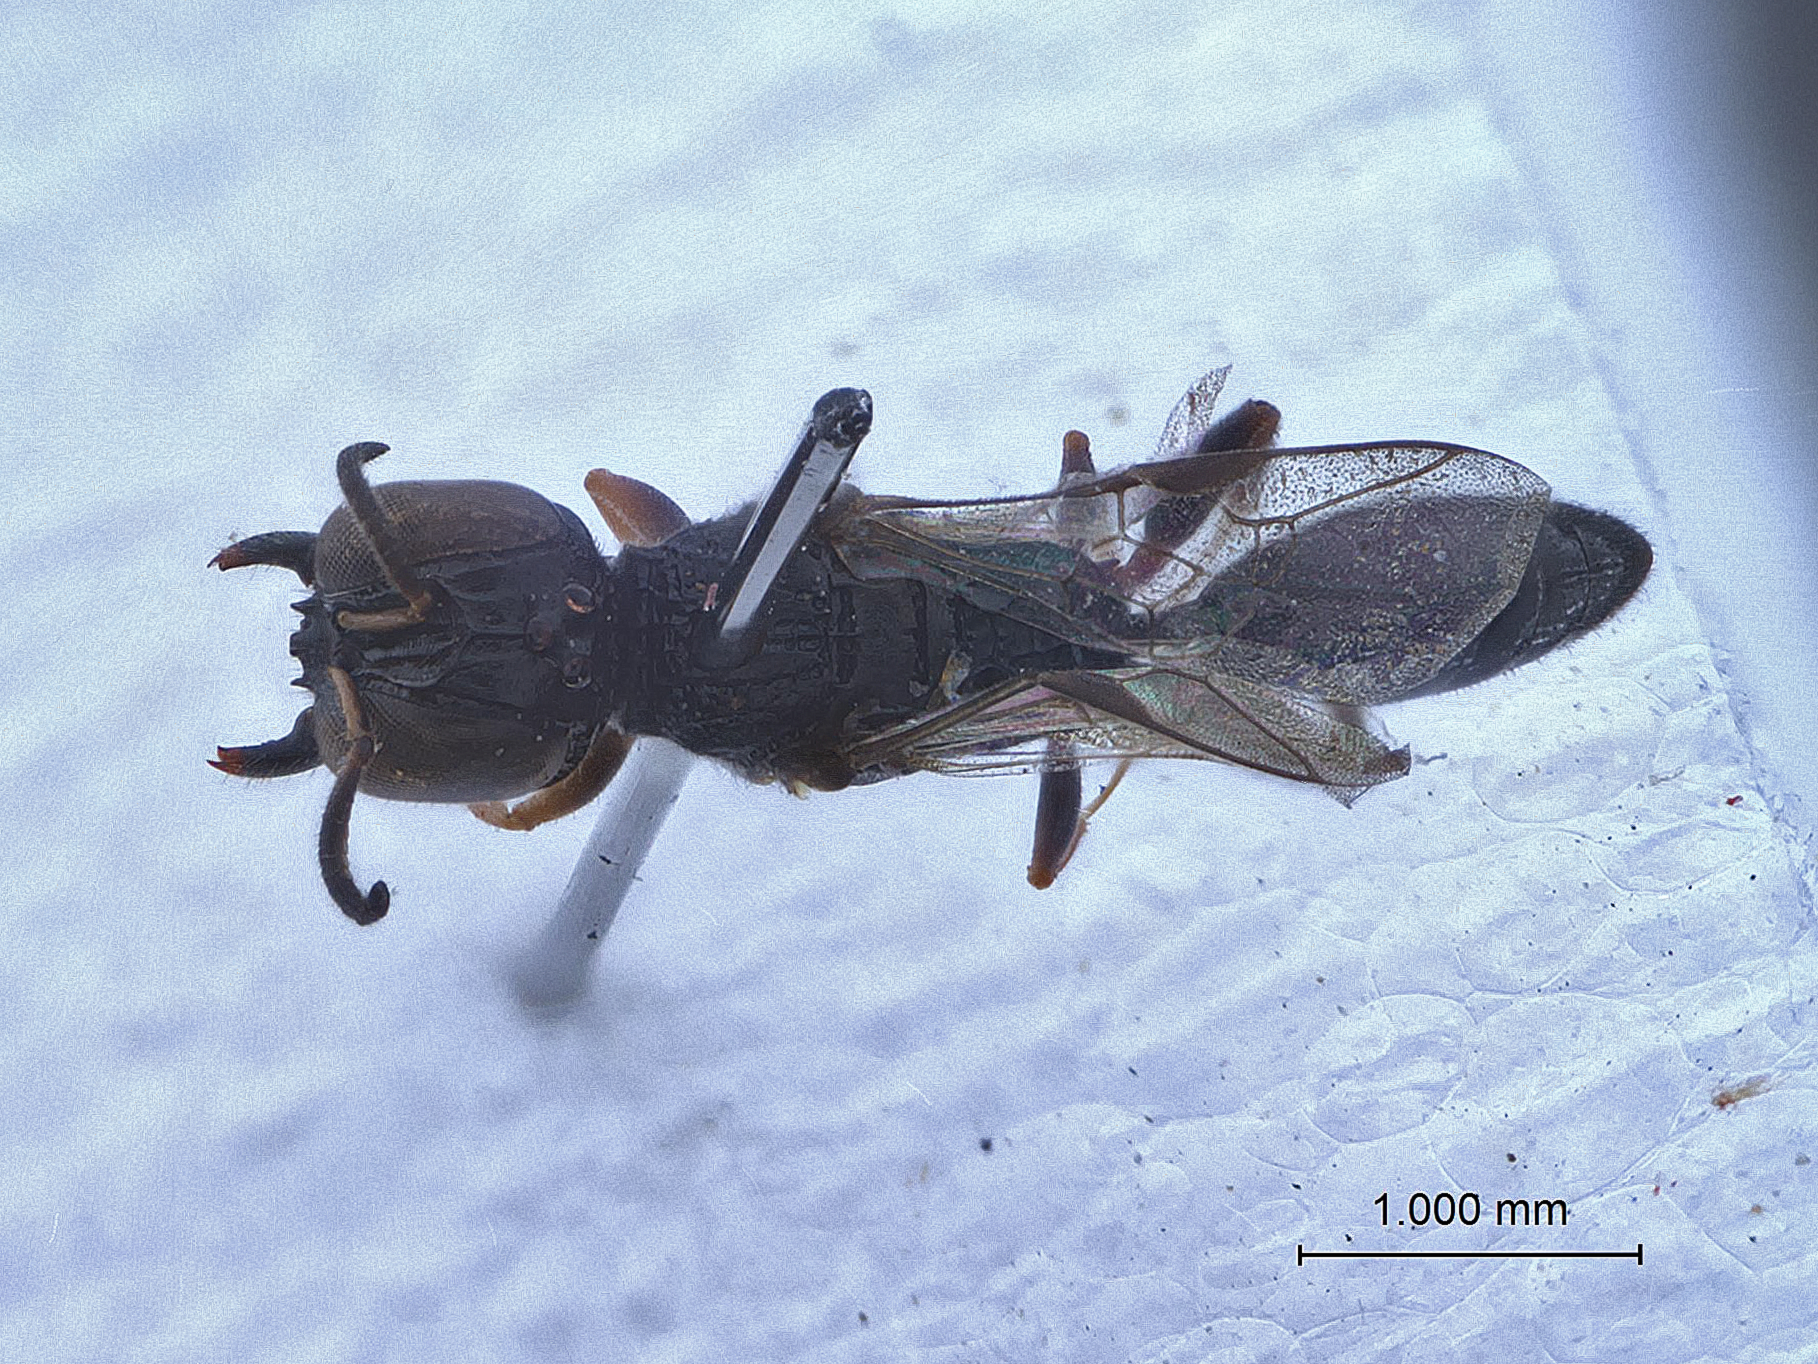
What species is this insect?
Polemistus philippinensis
